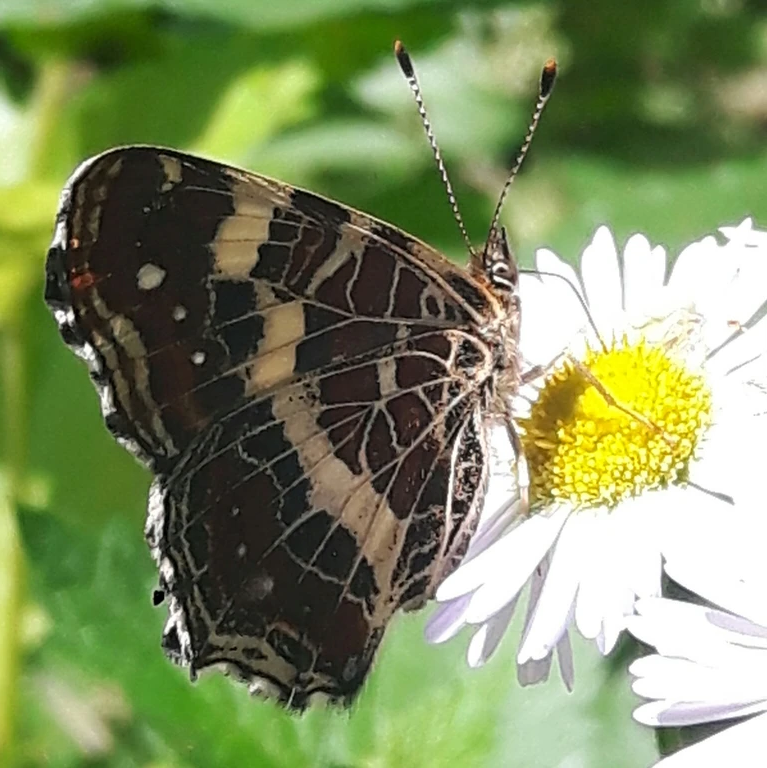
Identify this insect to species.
Araschnia levana
